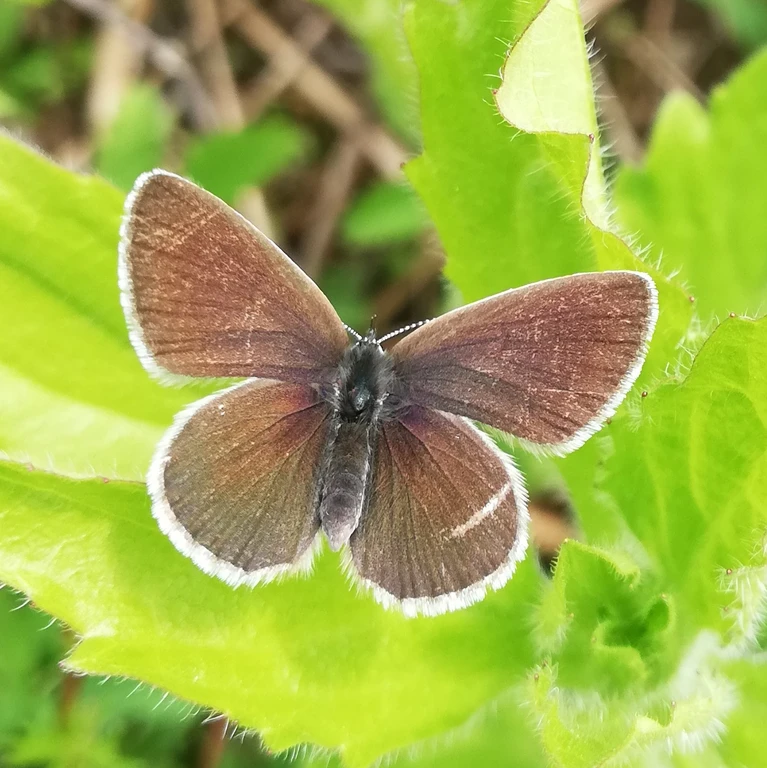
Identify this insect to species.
Cupido minimus
